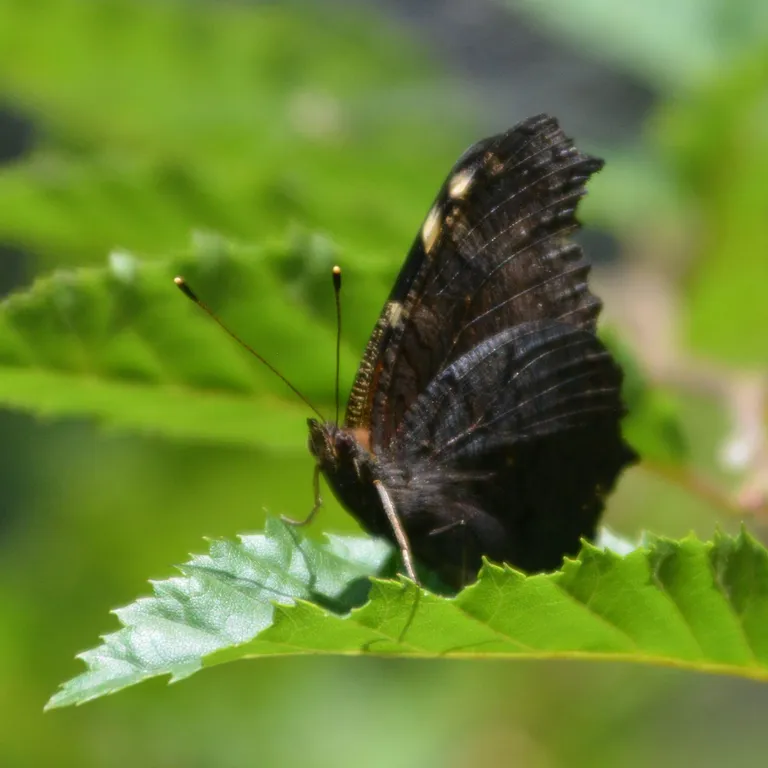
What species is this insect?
Aglais io
